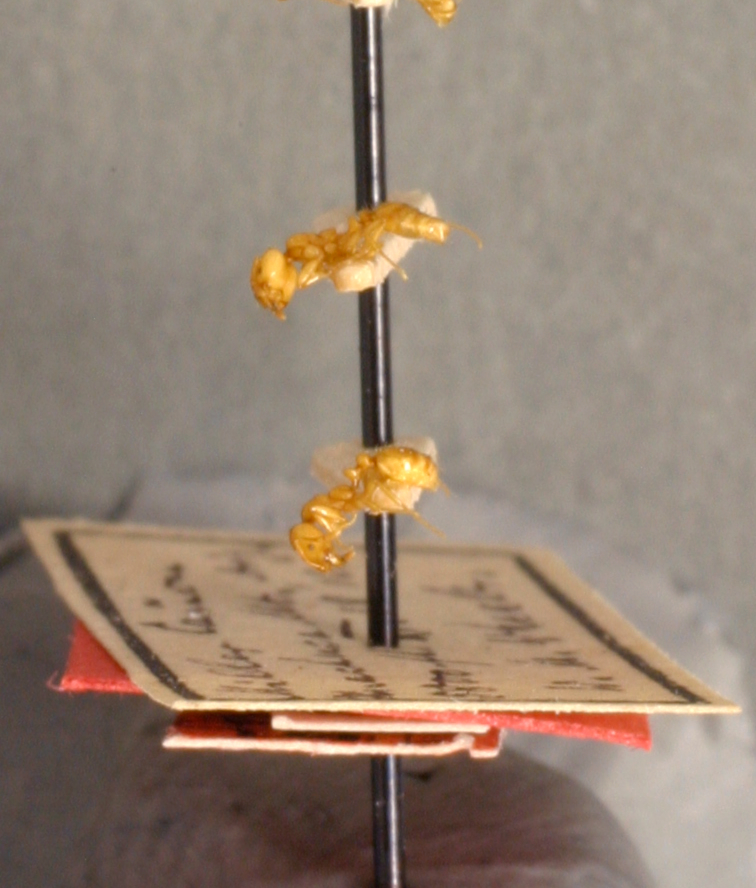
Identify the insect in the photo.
Solenopsis aurea
